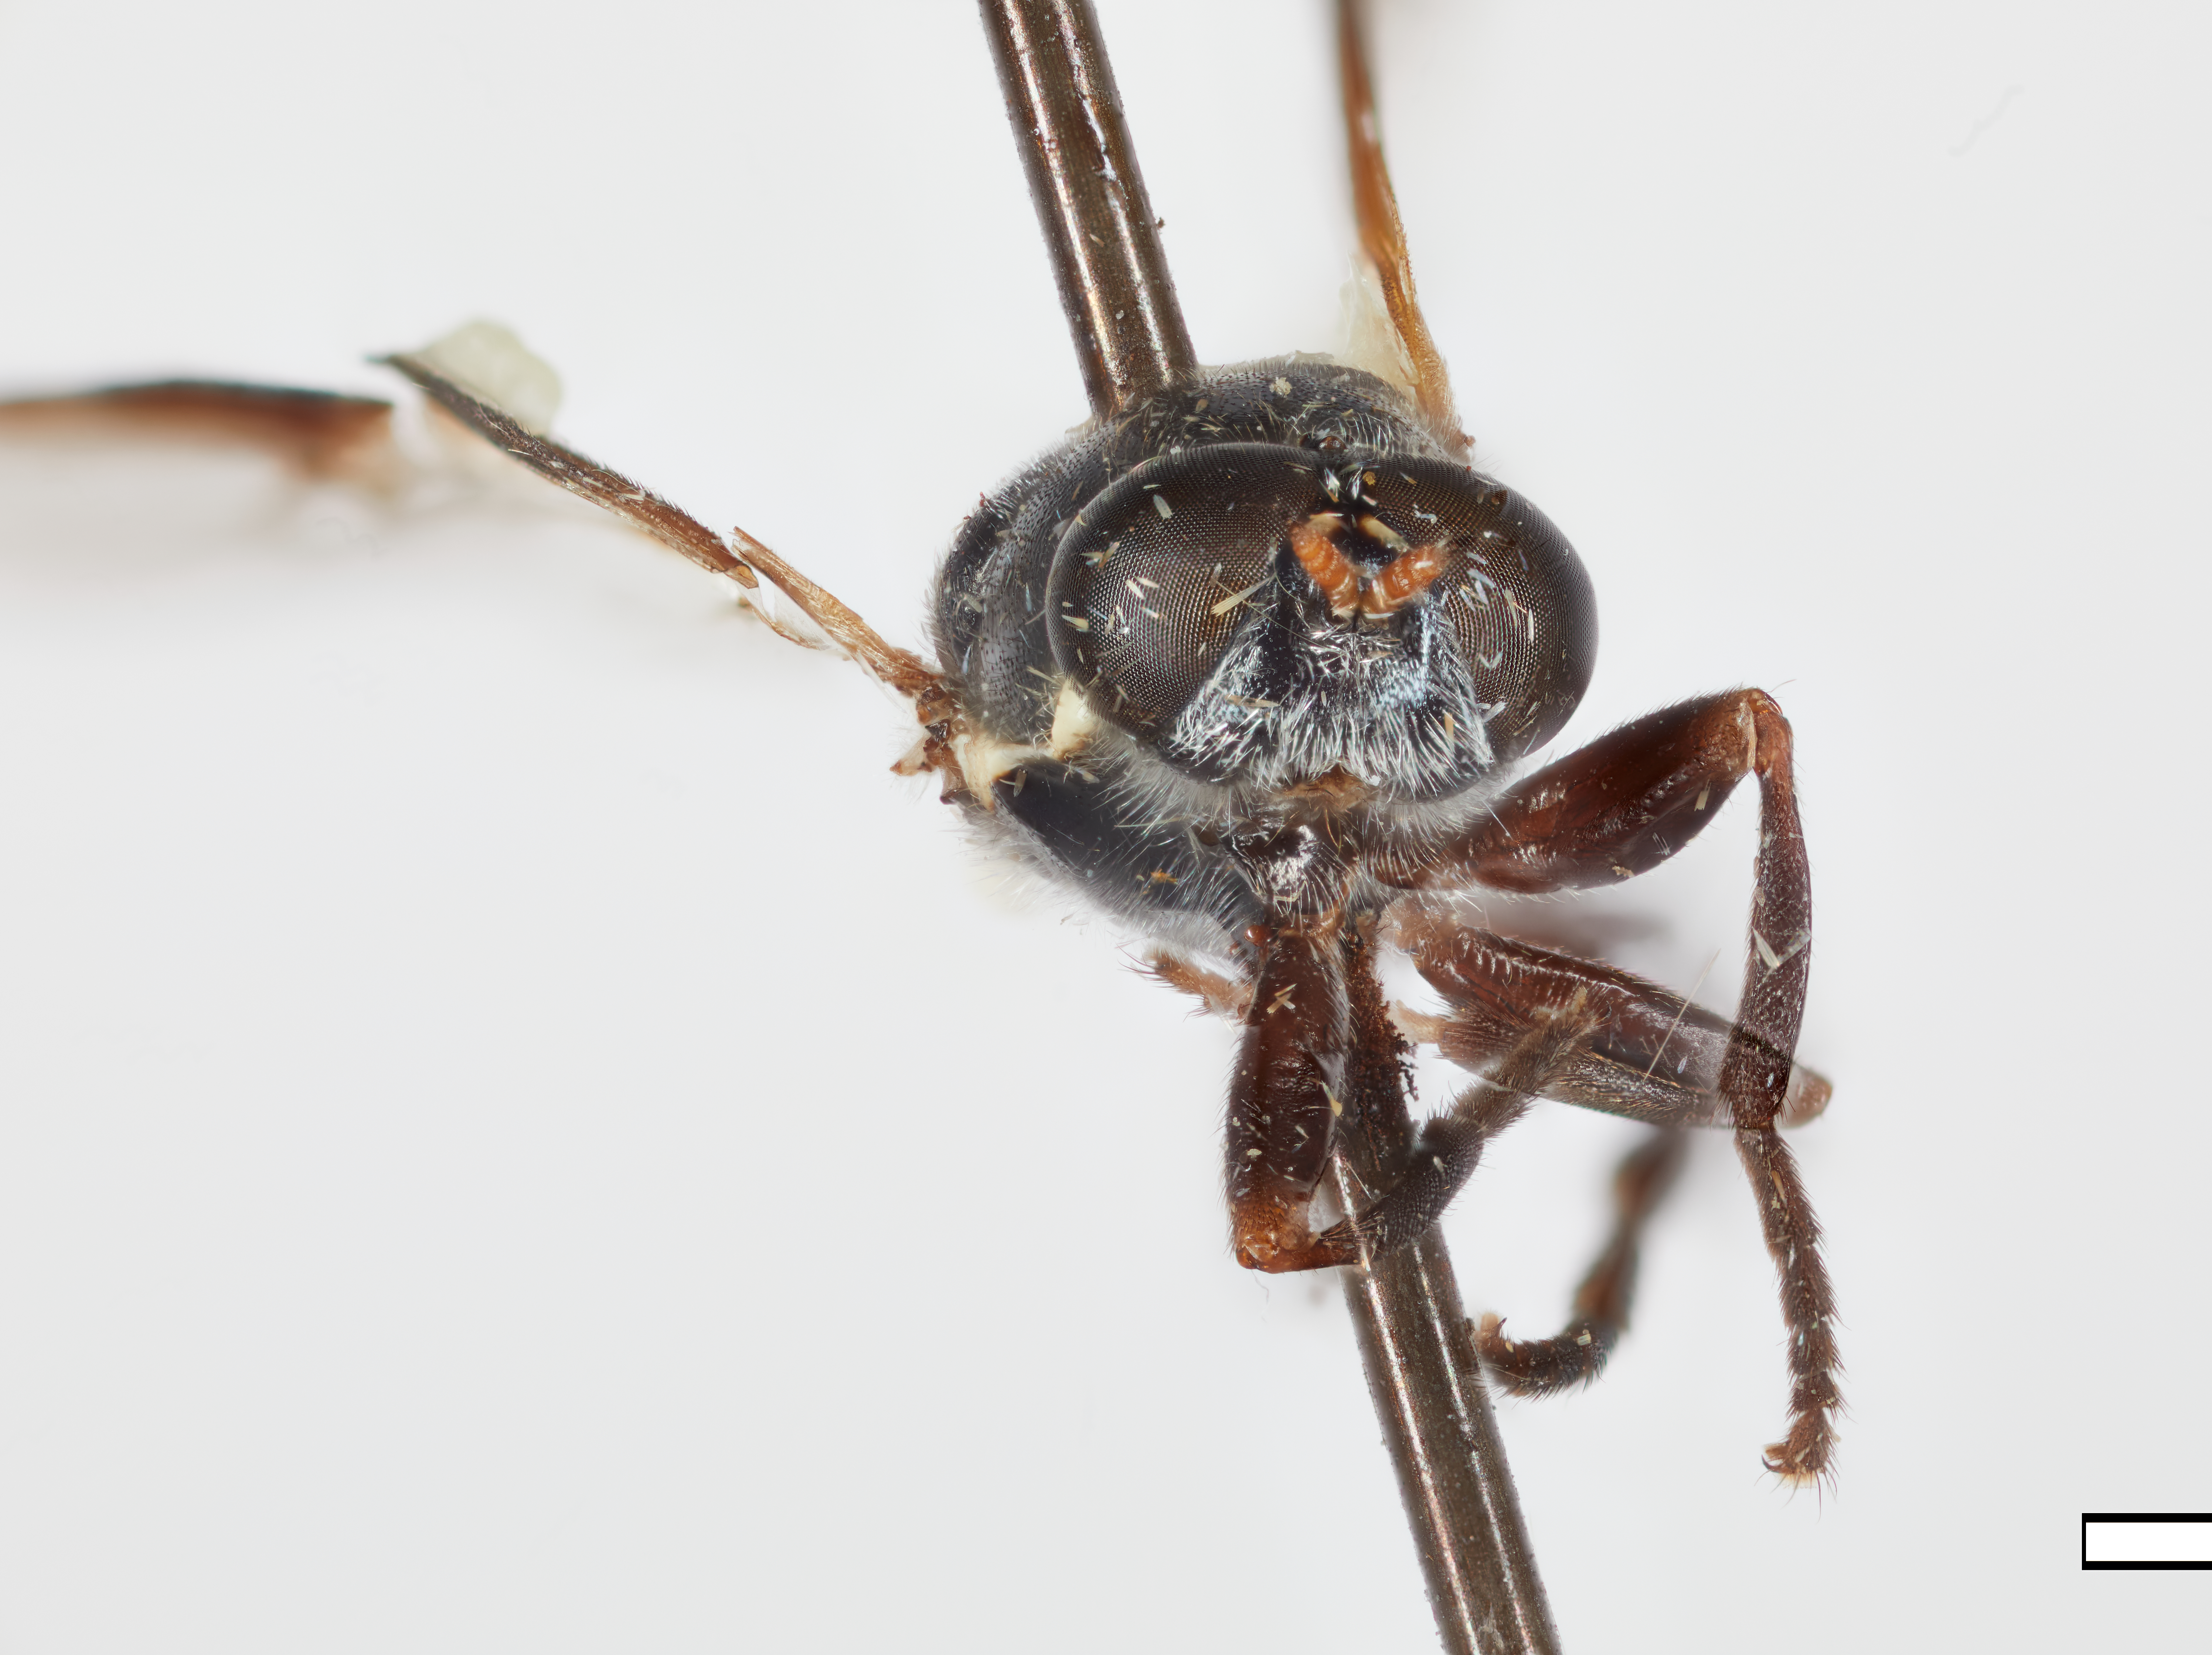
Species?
Brachycara grandis
